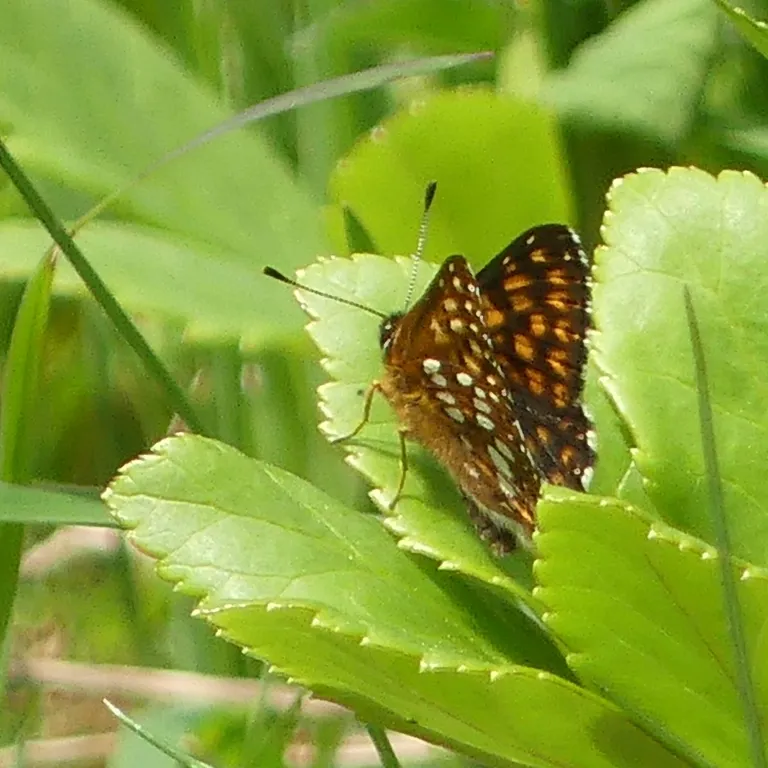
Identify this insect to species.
Hamearis lucina
